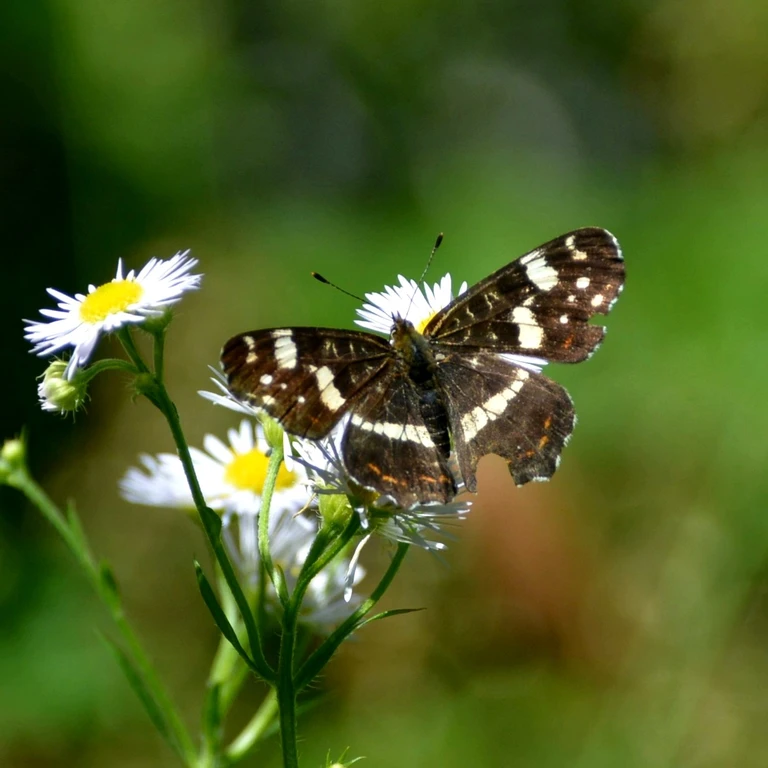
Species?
Araschnia levana
